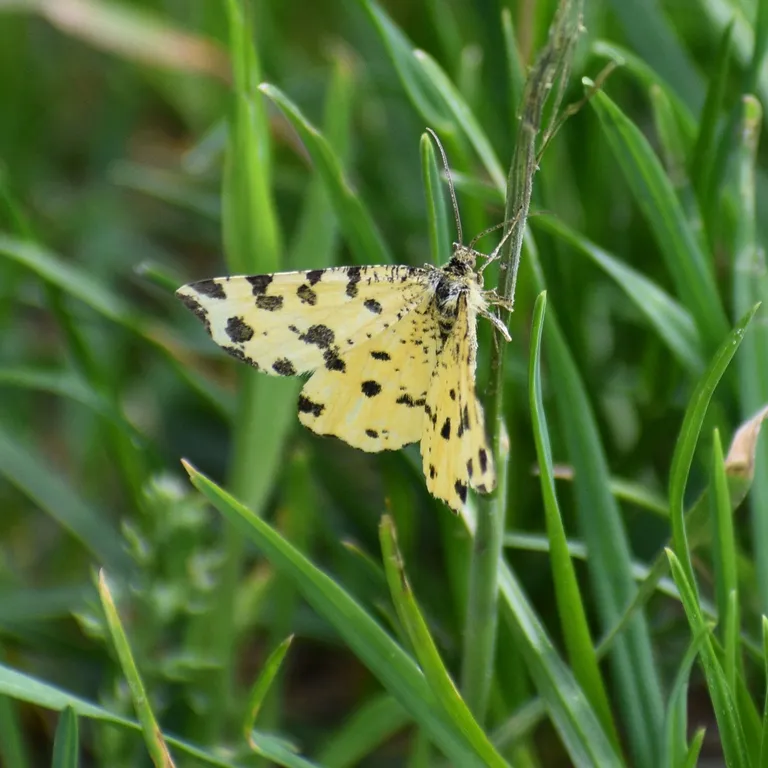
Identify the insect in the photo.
Pseudopanthera macularia
